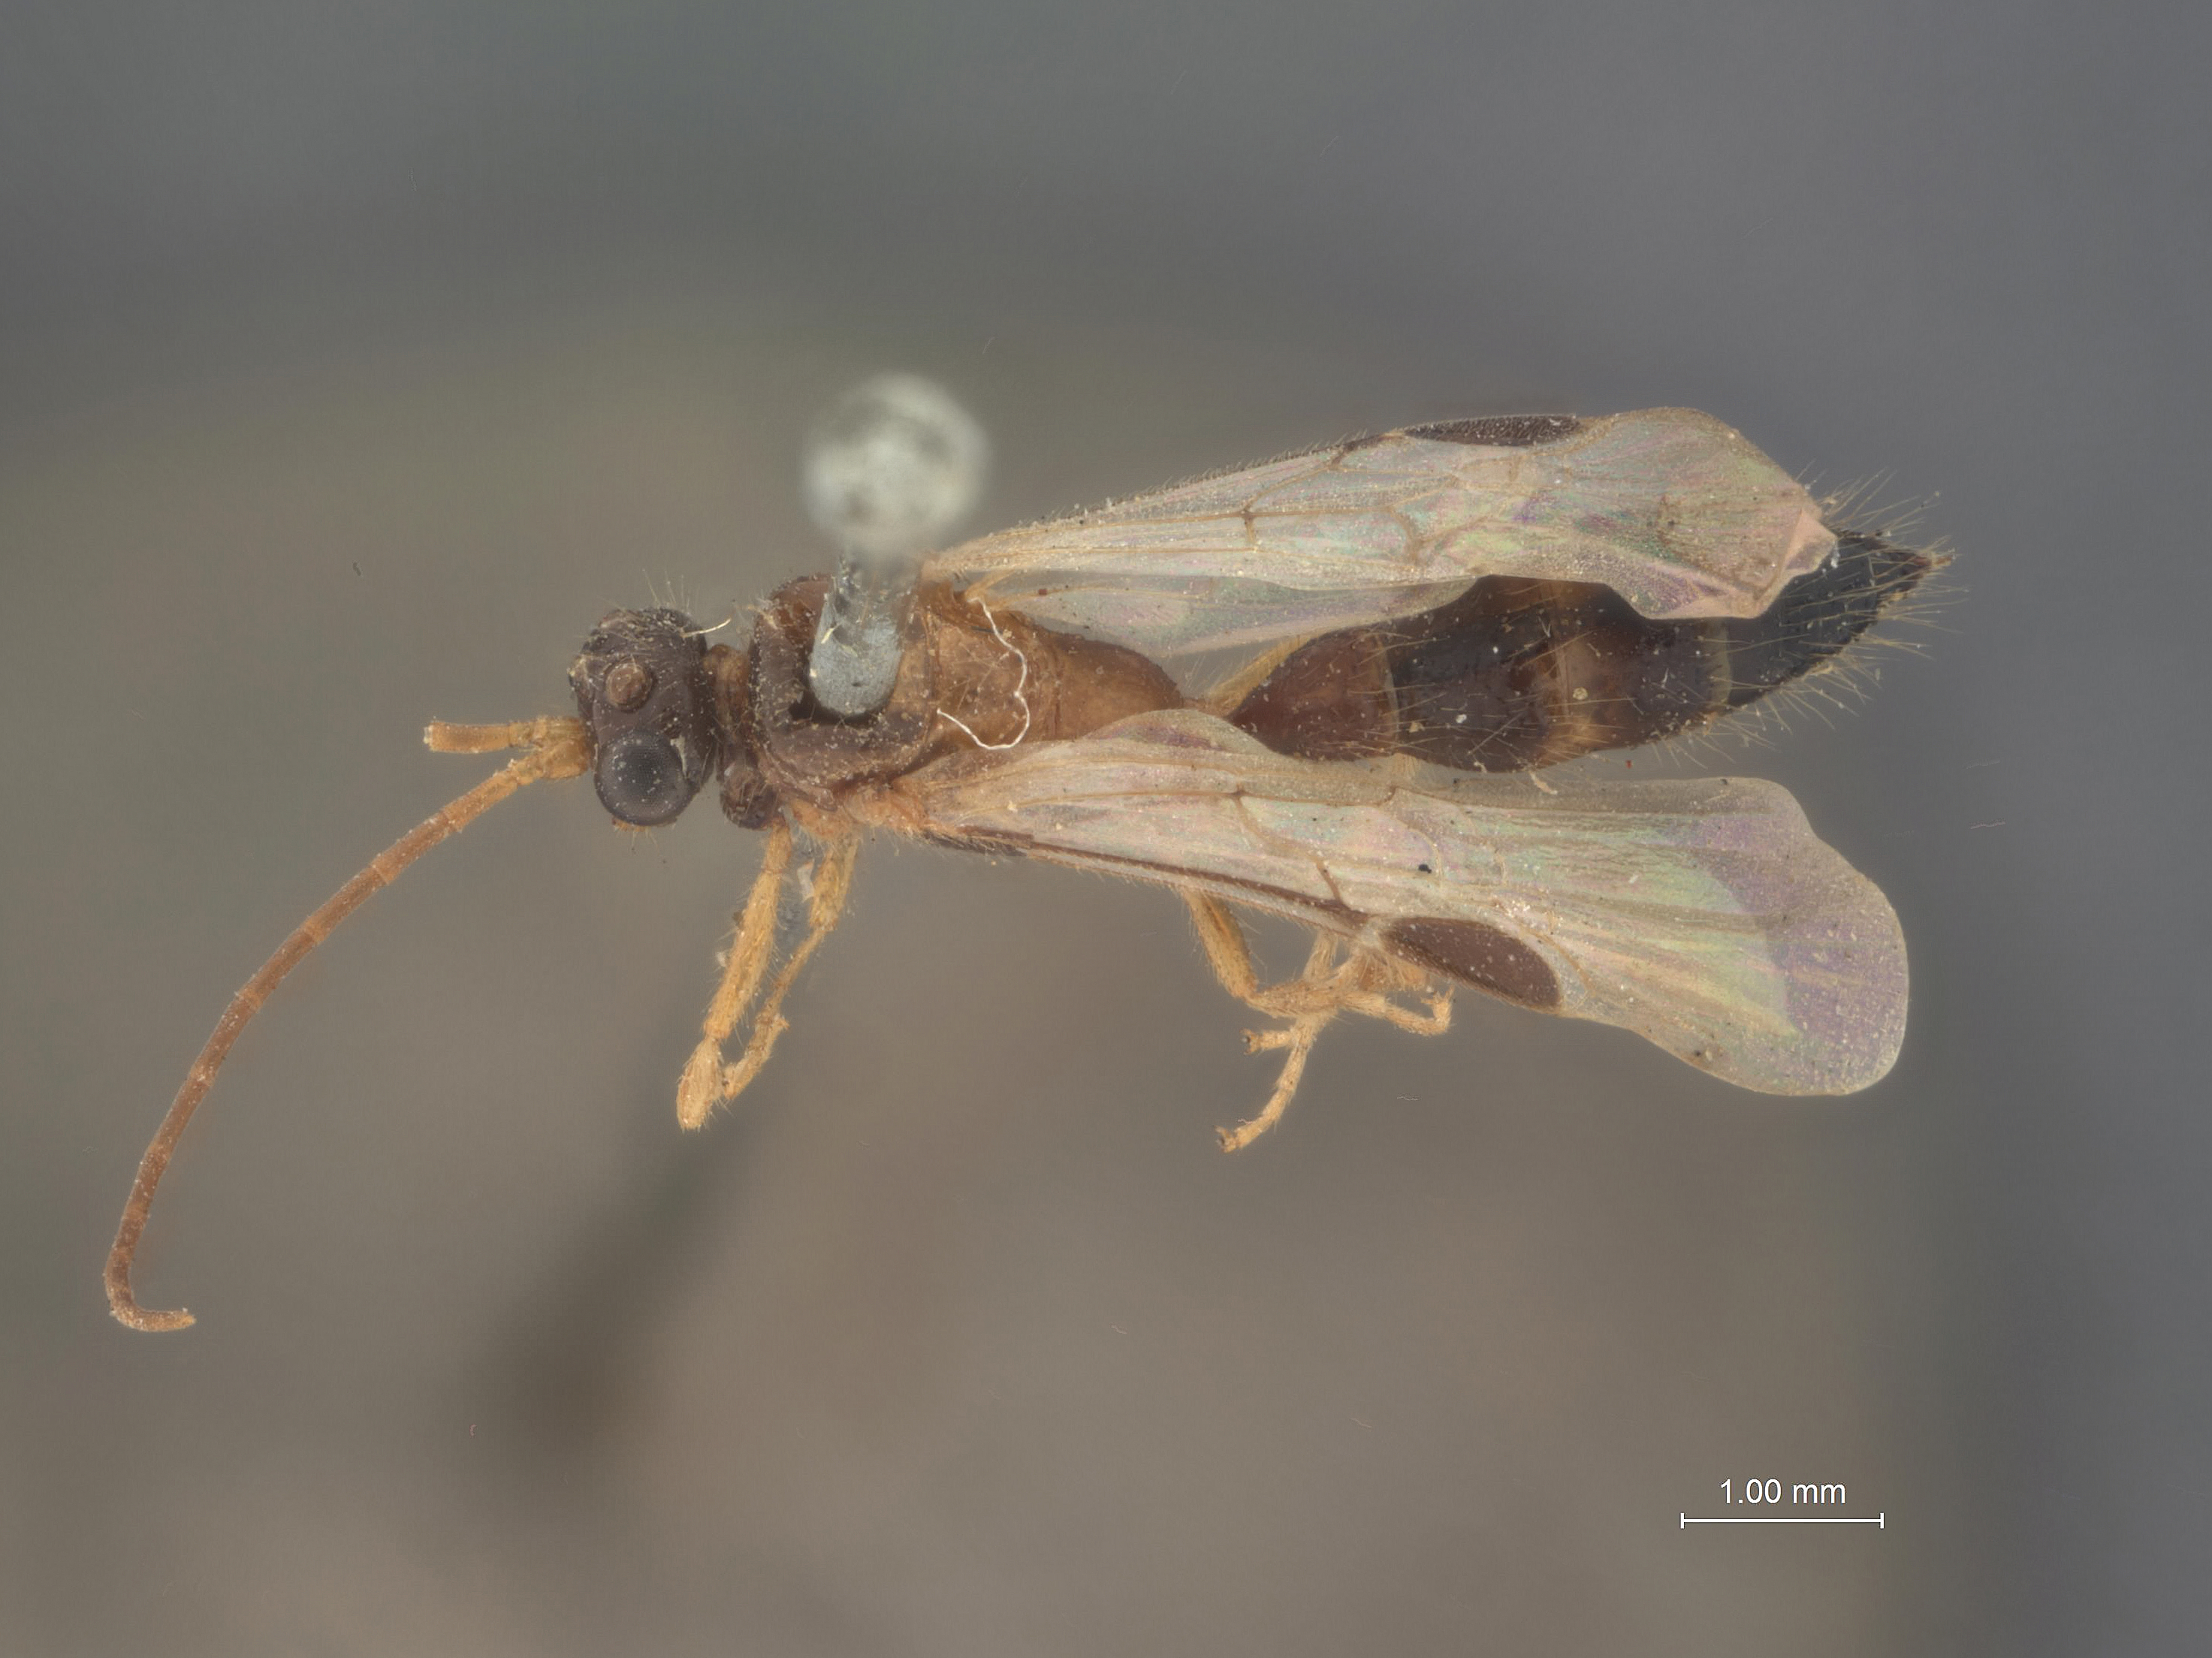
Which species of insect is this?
Brachycistis imitans
